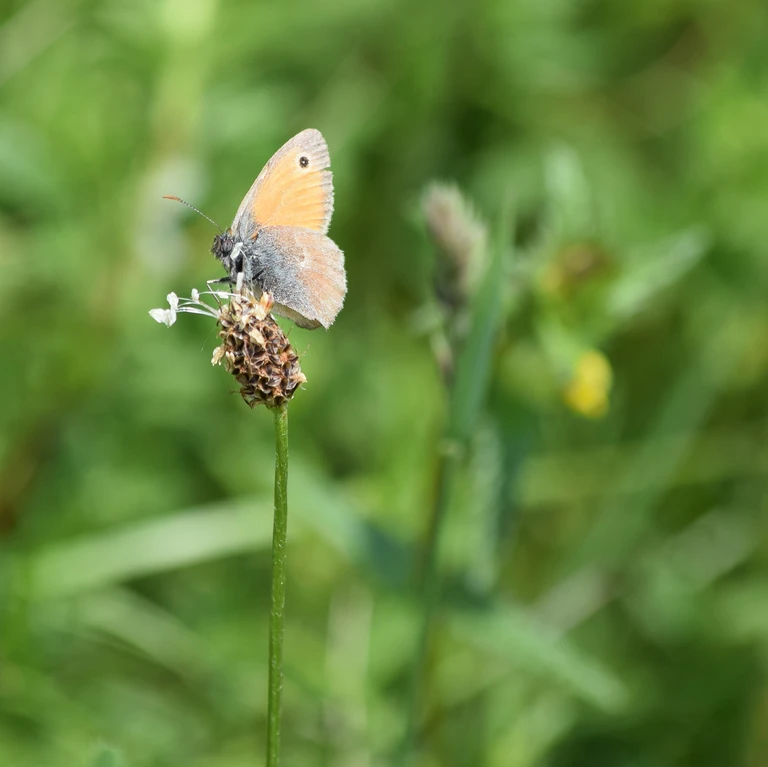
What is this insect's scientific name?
Coenonympha pamphilus
